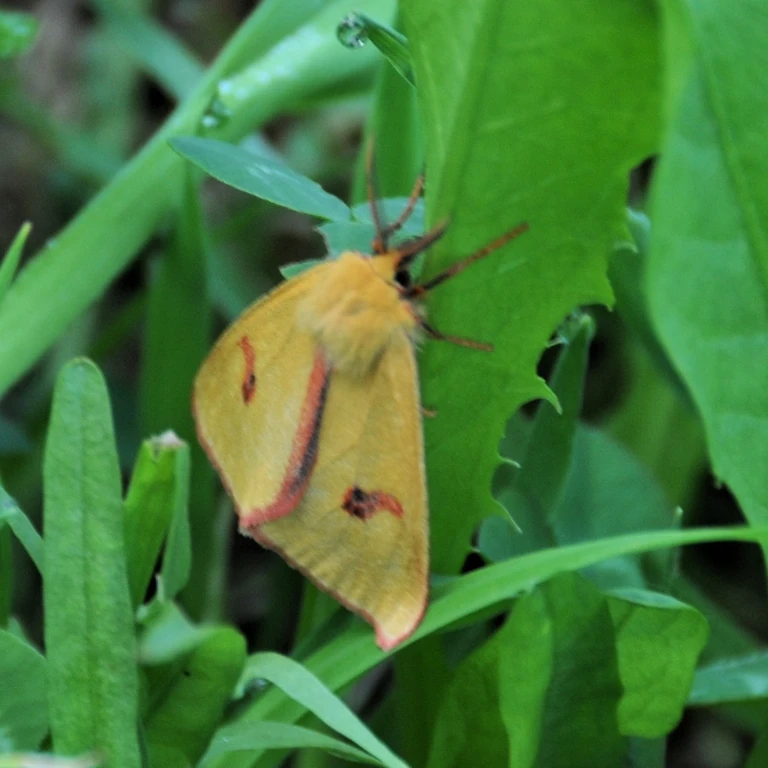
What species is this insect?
Diacrisia sannio
